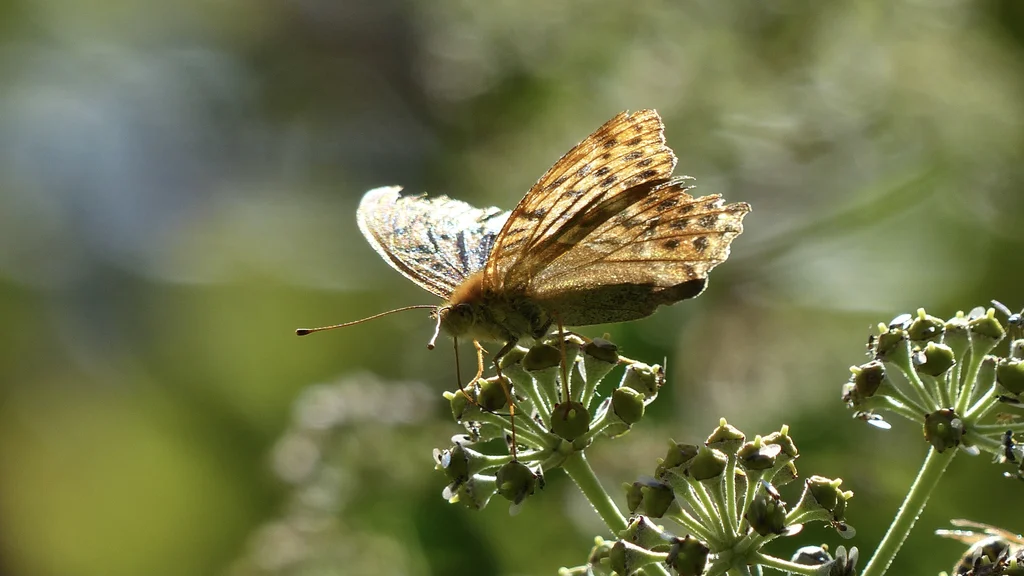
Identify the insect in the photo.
Argynnis paphia
